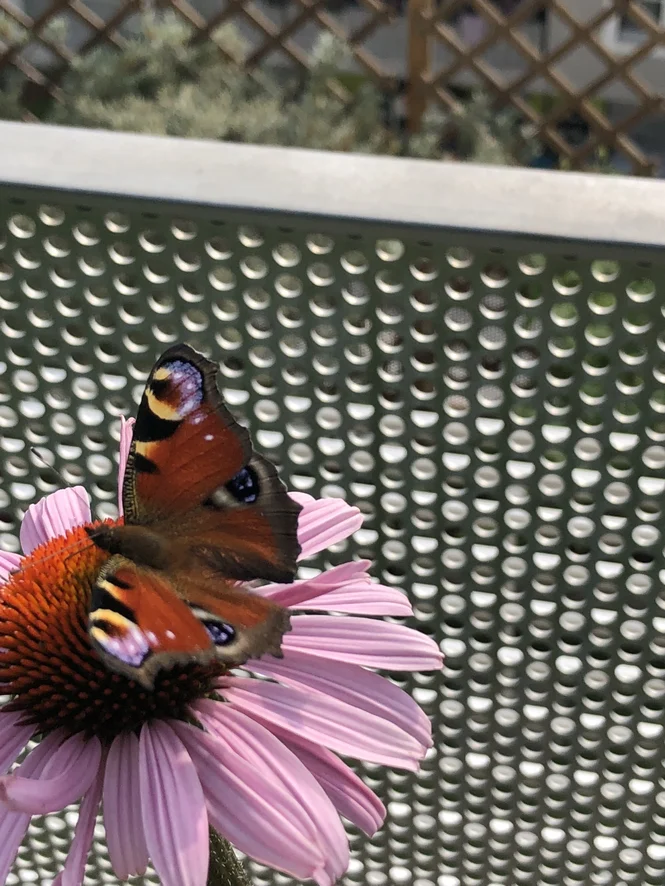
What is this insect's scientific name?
Aglais io
